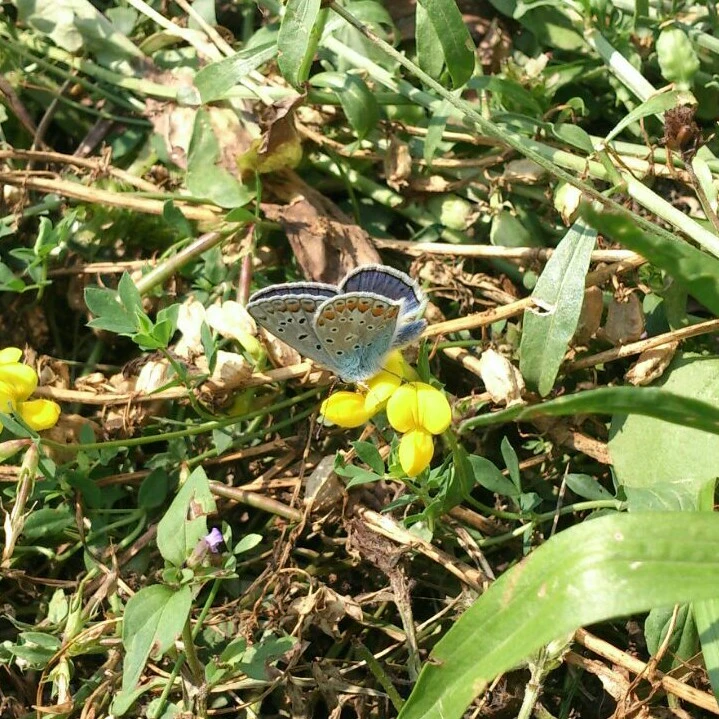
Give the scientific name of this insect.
Polyommatus icarus
